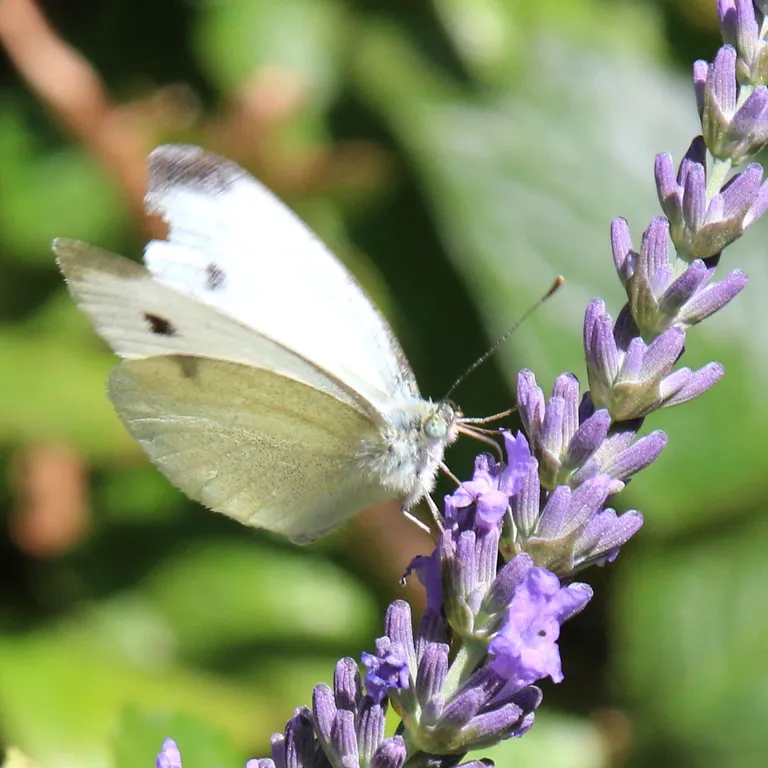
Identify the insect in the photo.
Pieris rapae
